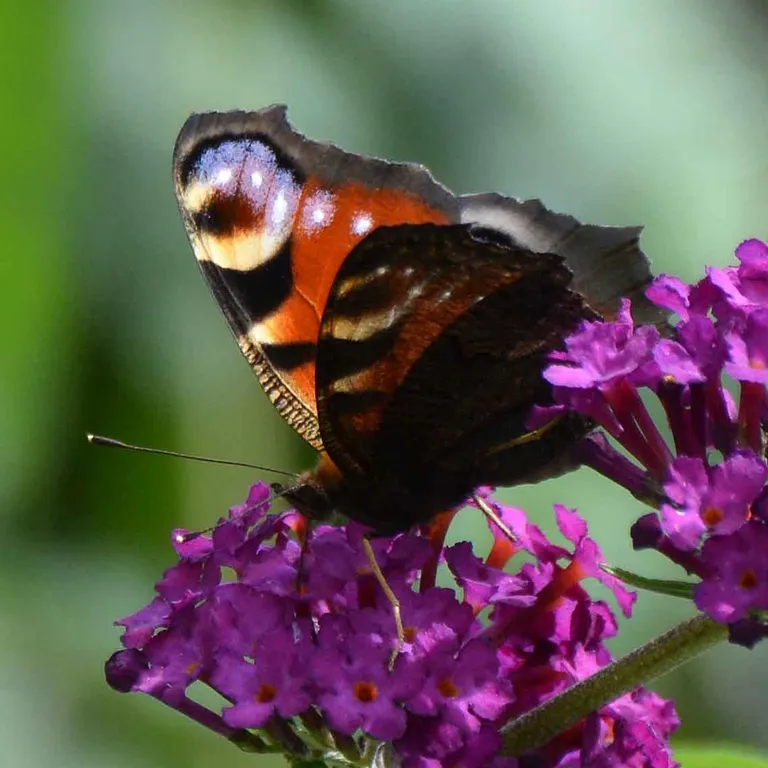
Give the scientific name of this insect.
Aglais io
